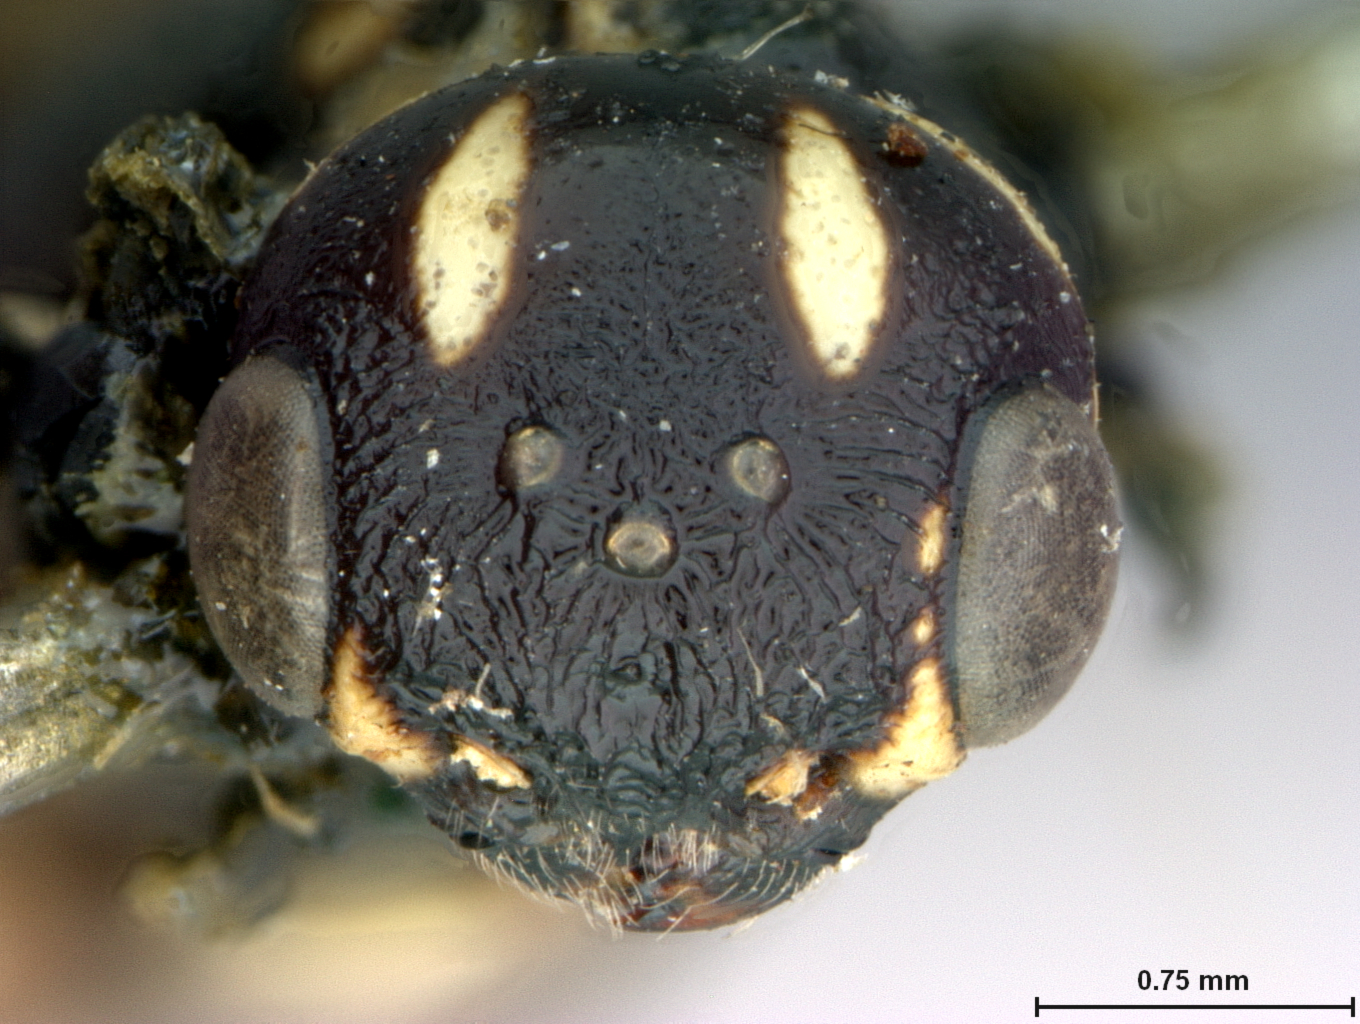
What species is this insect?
Xiphydria tibialis
